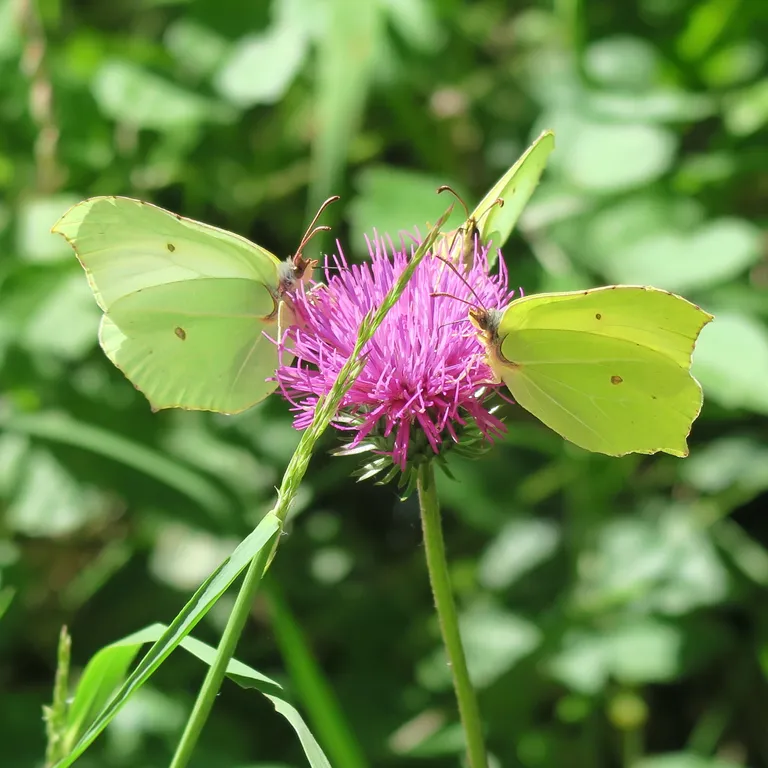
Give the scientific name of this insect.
Gonepteryx rhamni
